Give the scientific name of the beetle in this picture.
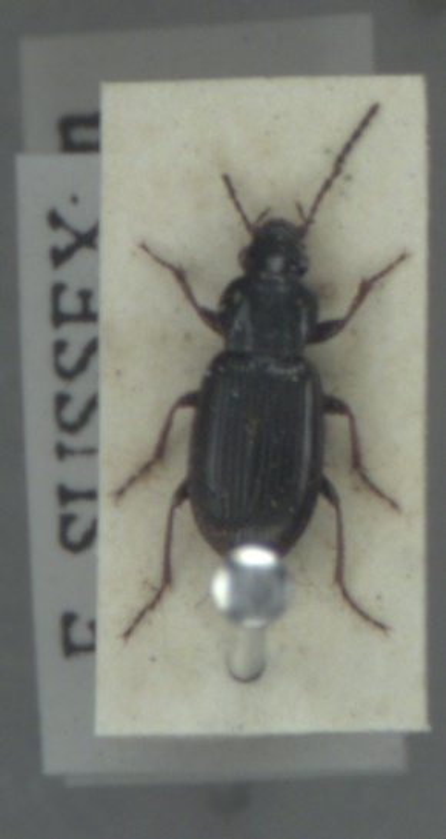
Pterostichus strenuus
